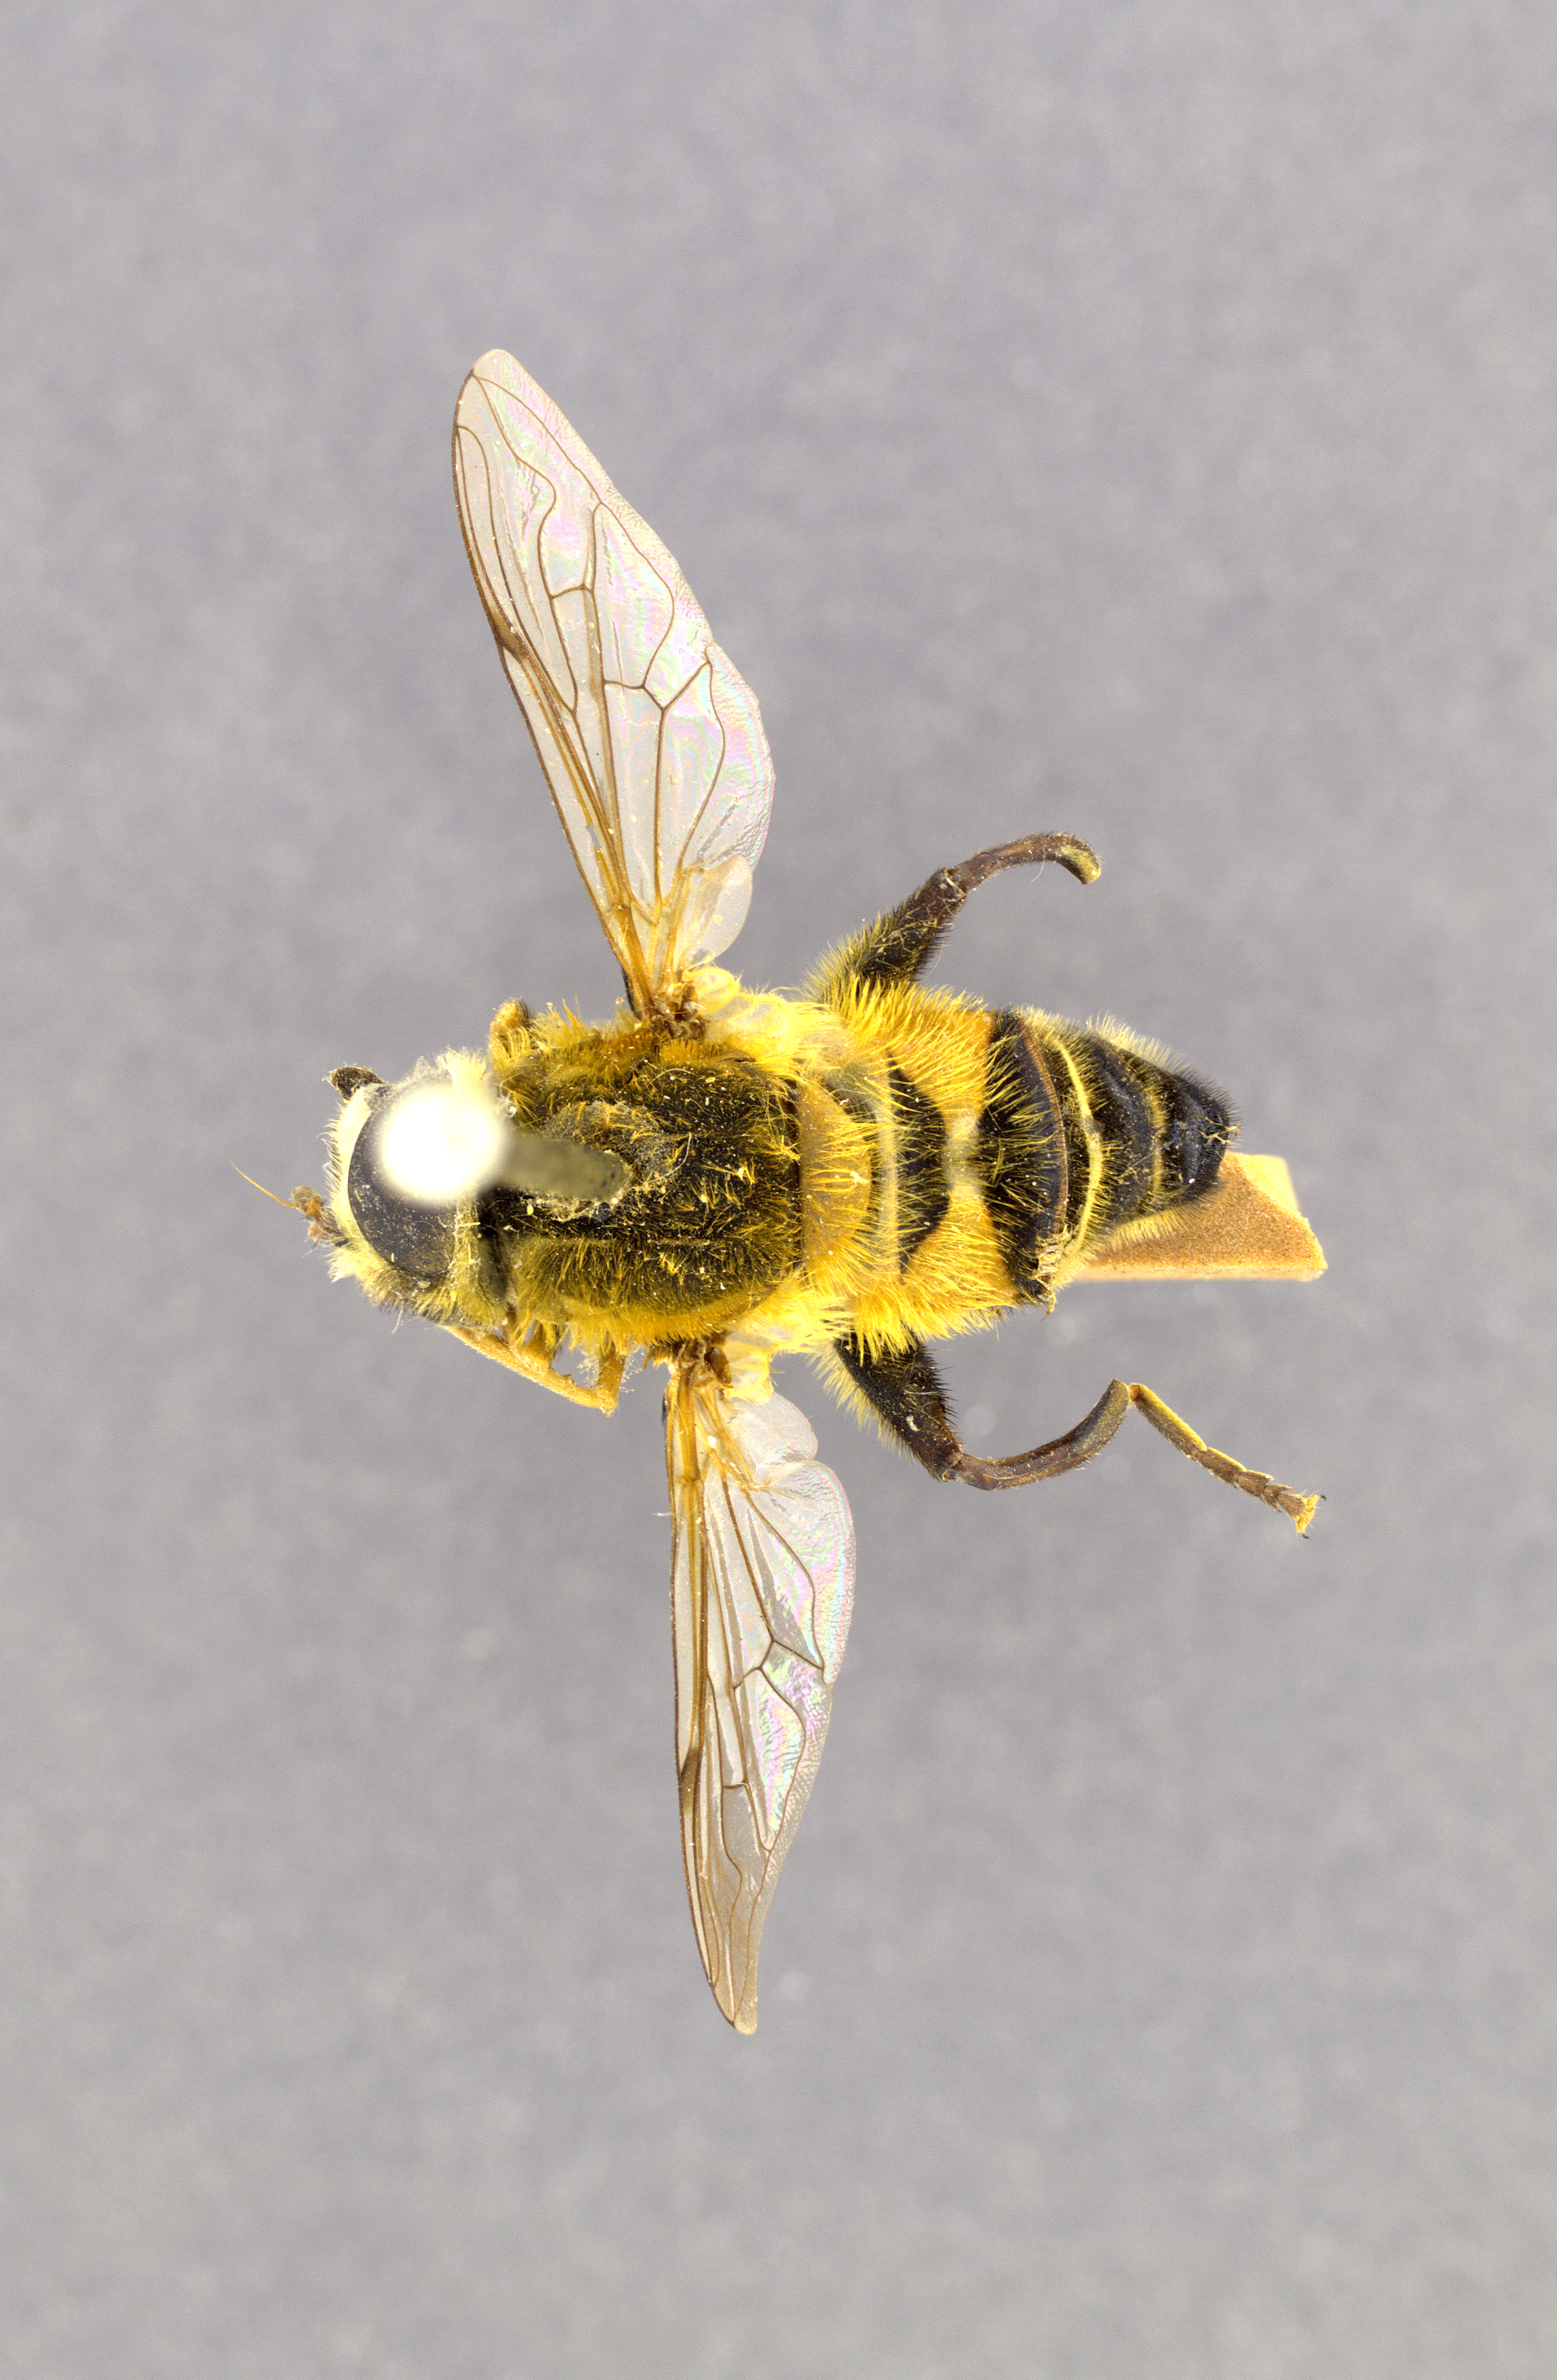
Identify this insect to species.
Helophilus virgatus
